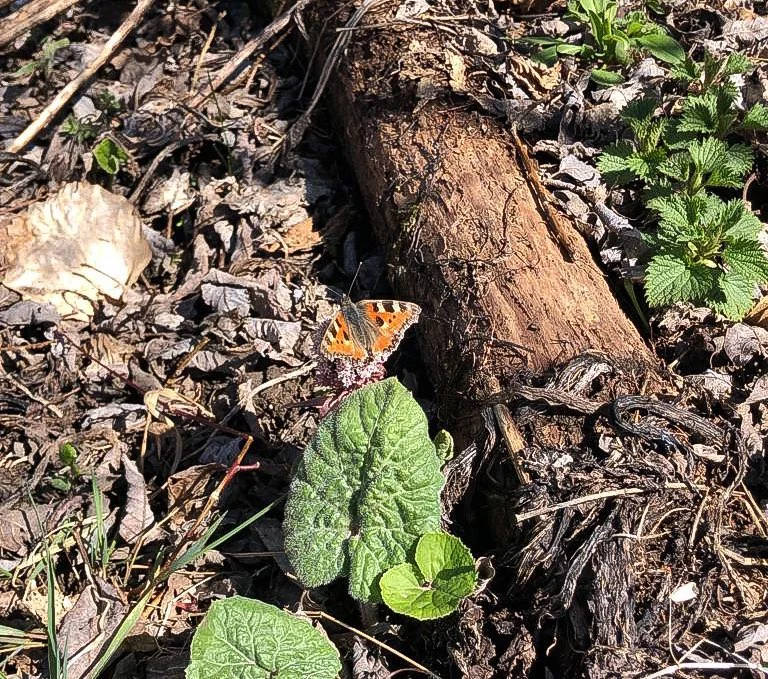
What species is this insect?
Aglais urticae
